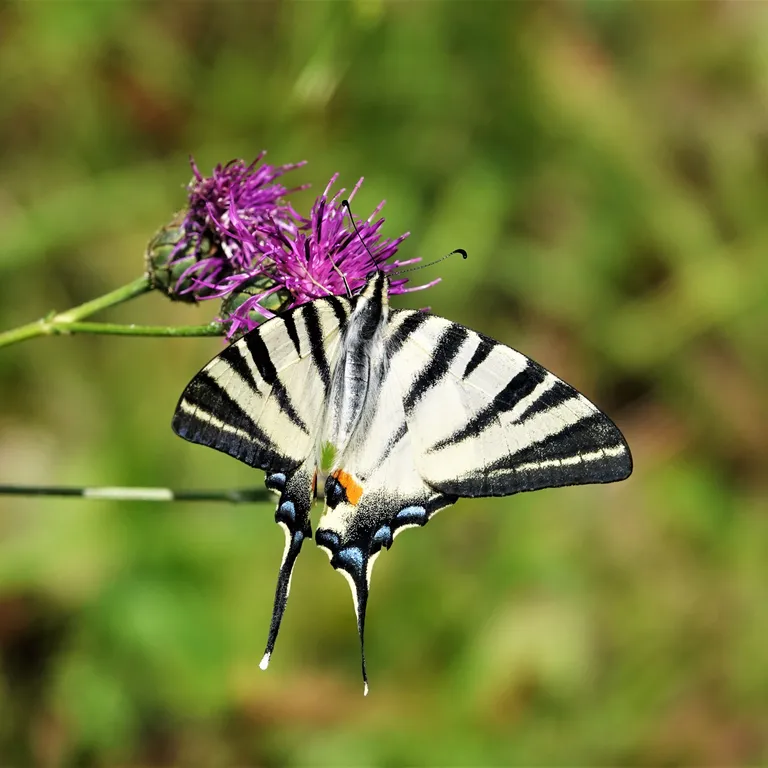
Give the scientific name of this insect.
Iphiclides podalirius
